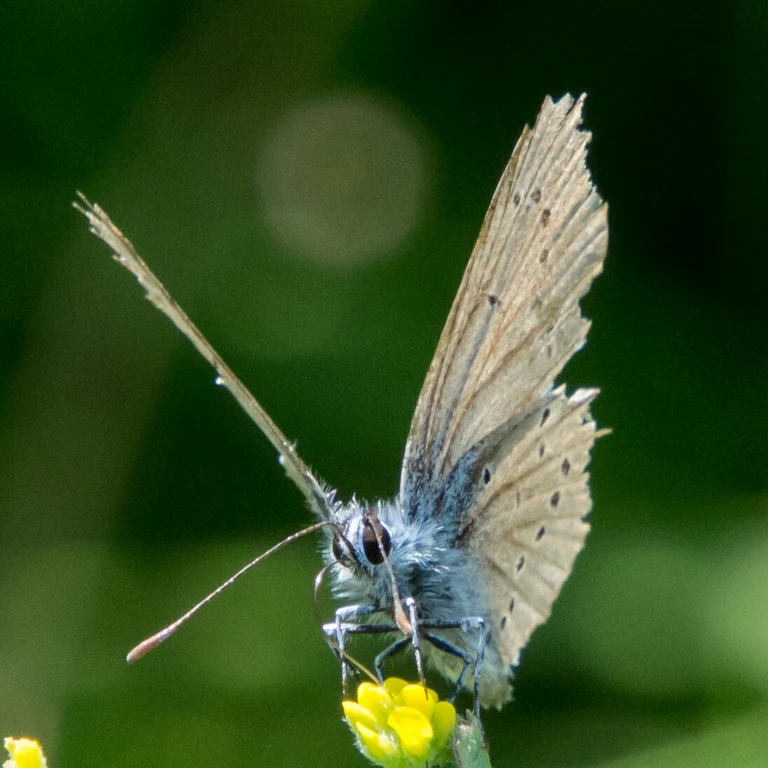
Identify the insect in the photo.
Cyaniris semiargus
